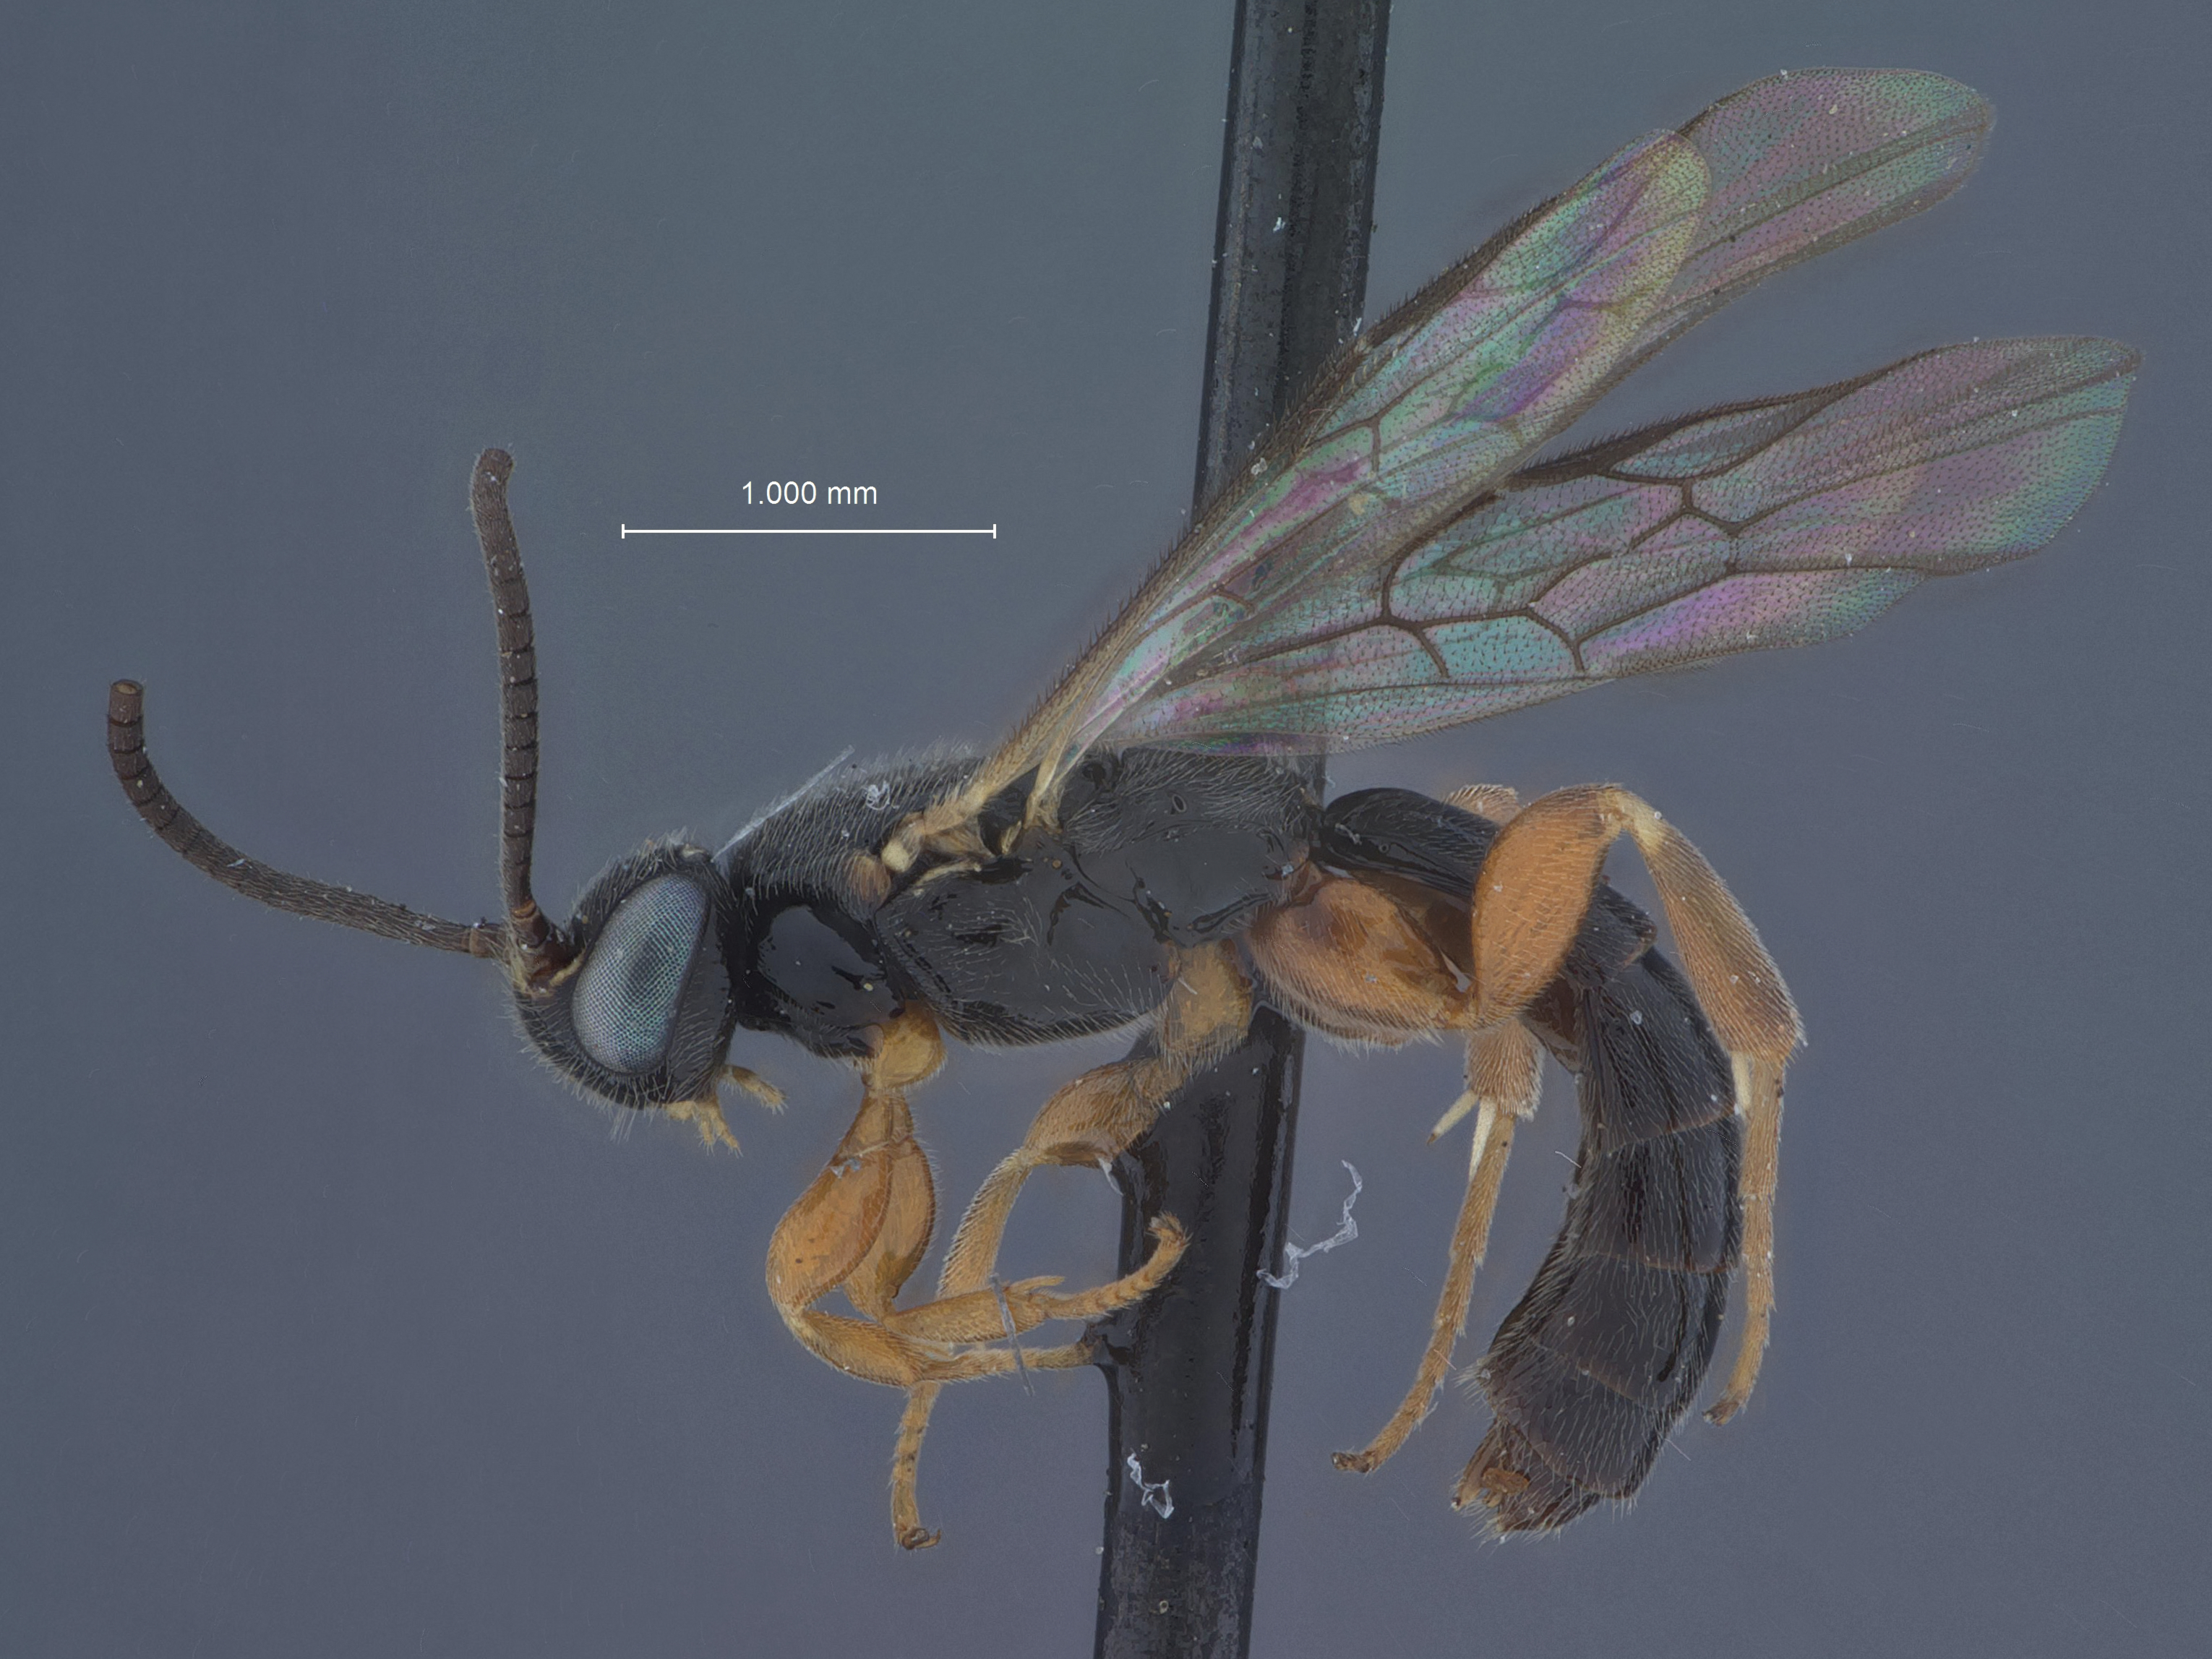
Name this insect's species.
Exochus stenostoma
